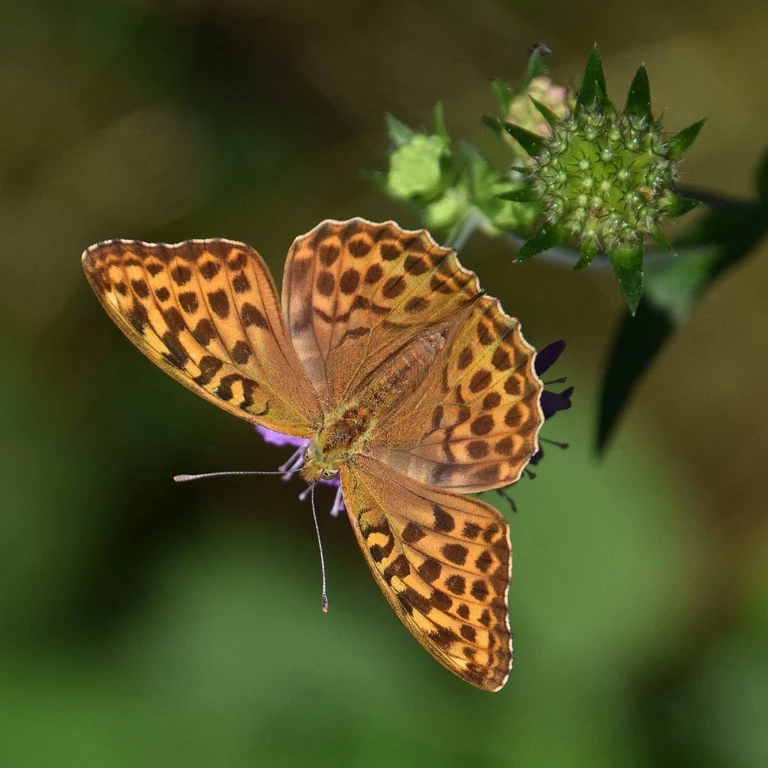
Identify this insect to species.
Argynnis paphia
